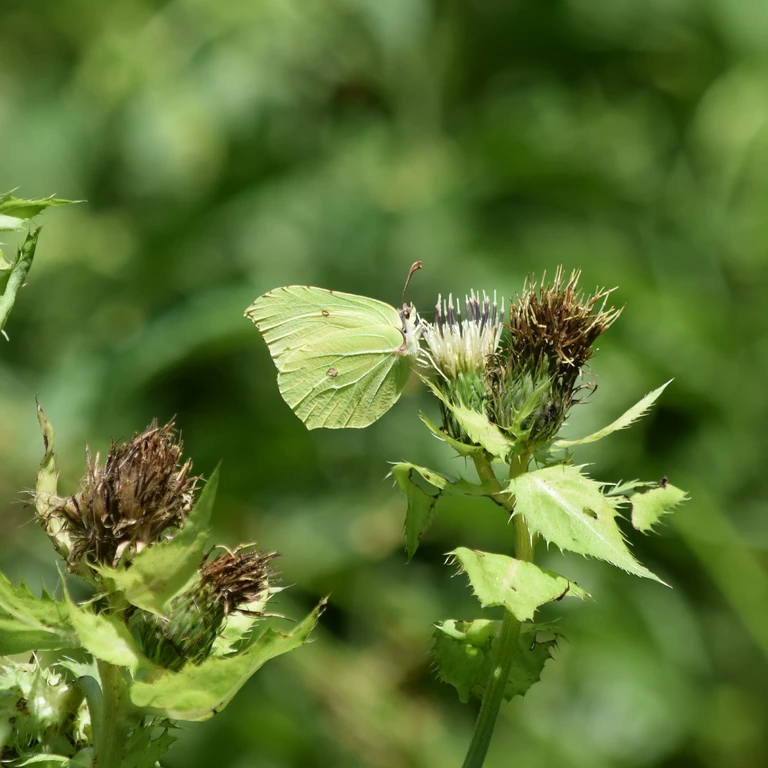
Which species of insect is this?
Gonepteryx rhamni
